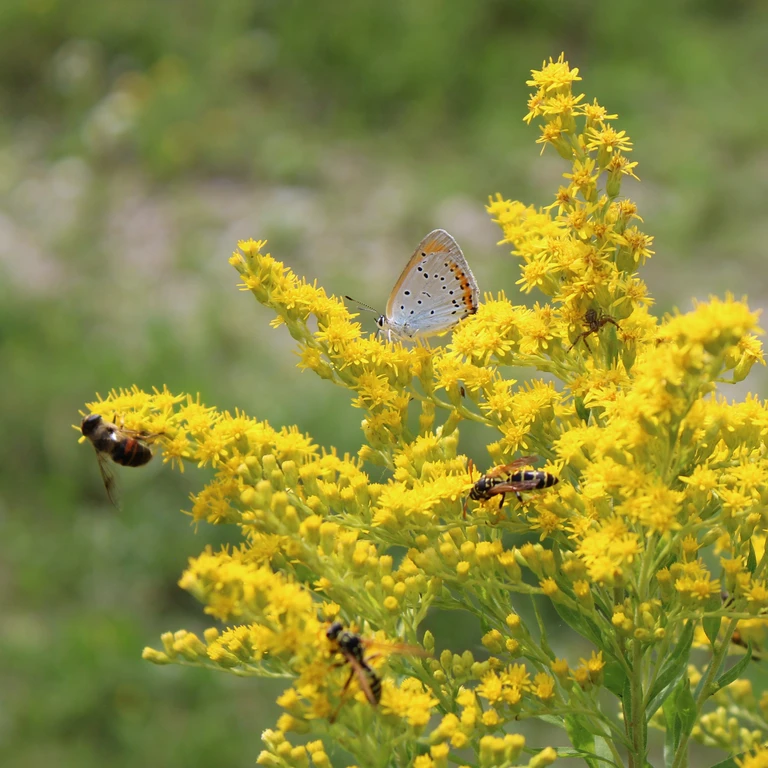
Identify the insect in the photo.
Lycaena dispar
